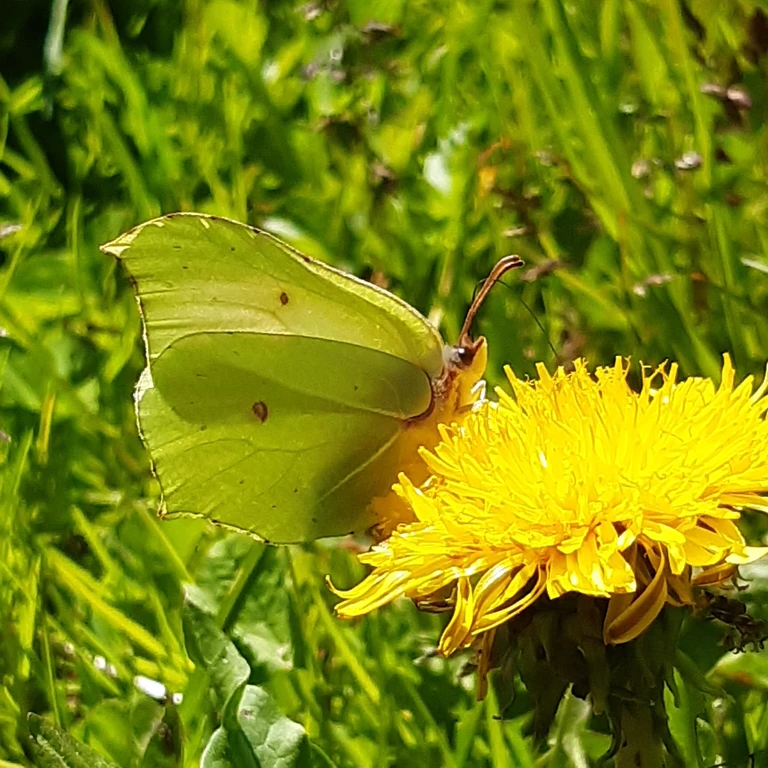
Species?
Gonepteryx rhamni
